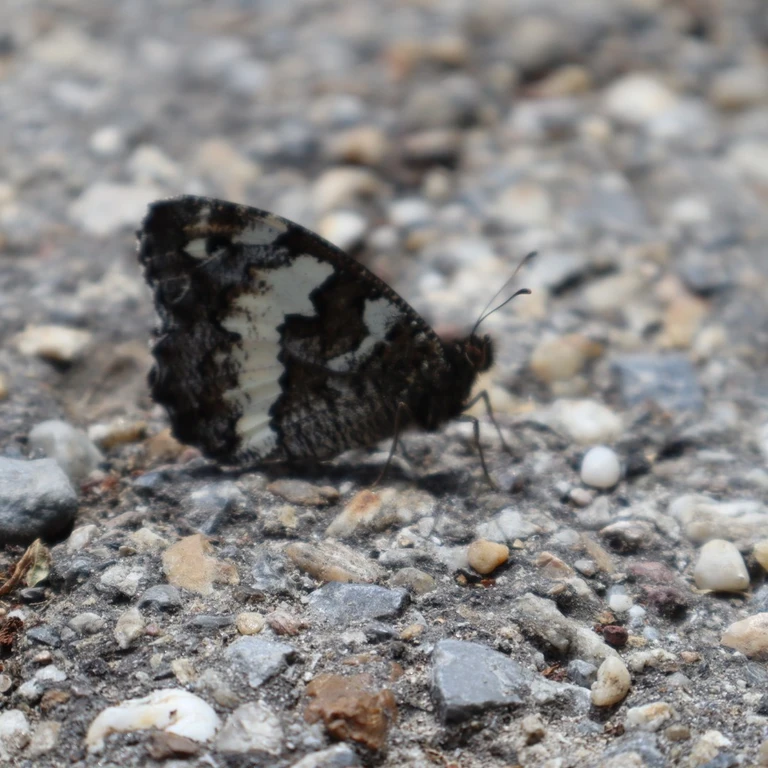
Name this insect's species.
Brintesia circe
